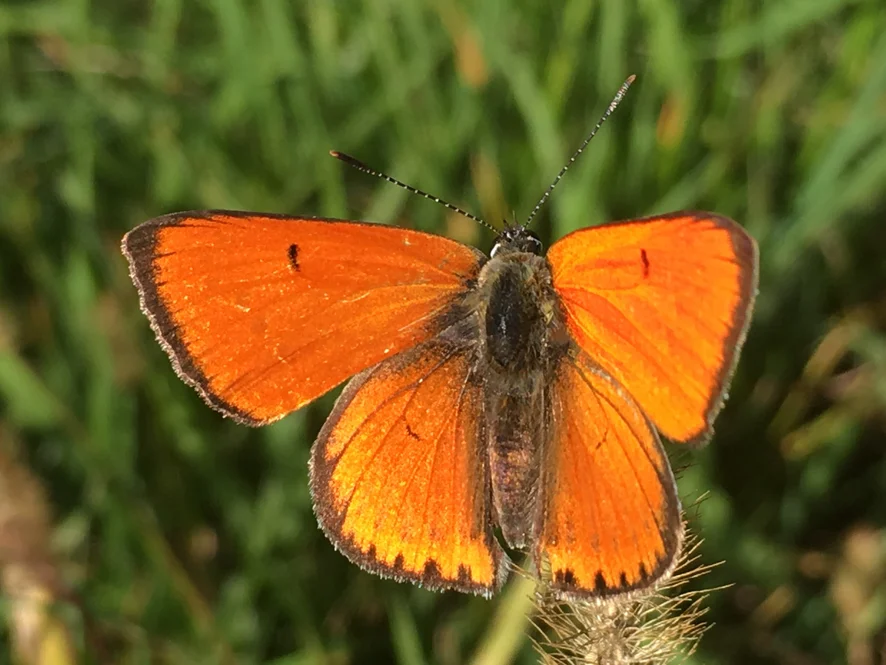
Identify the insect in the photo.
Lycaena dispar
